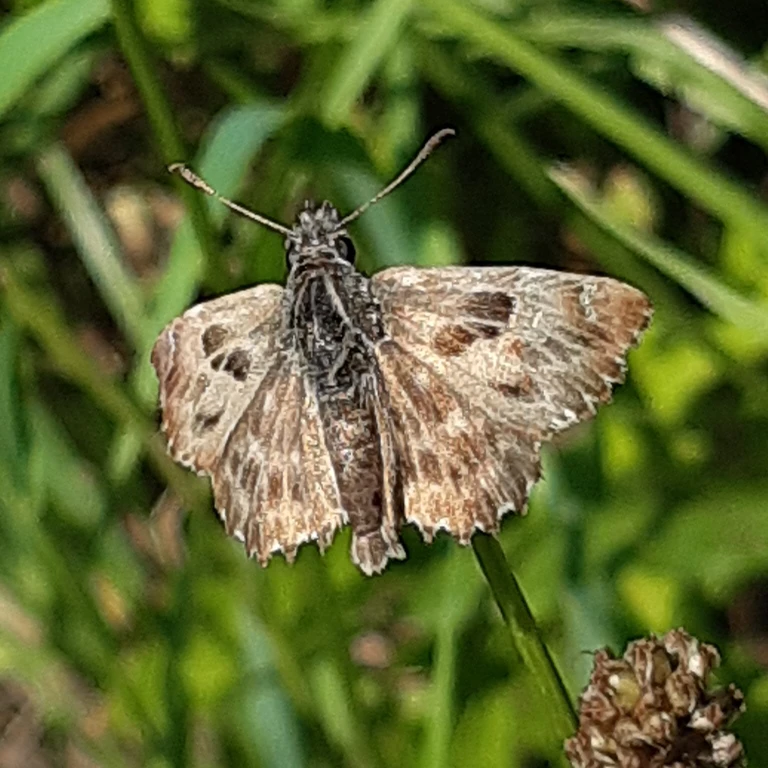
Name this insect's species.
Carcharodus alceae
